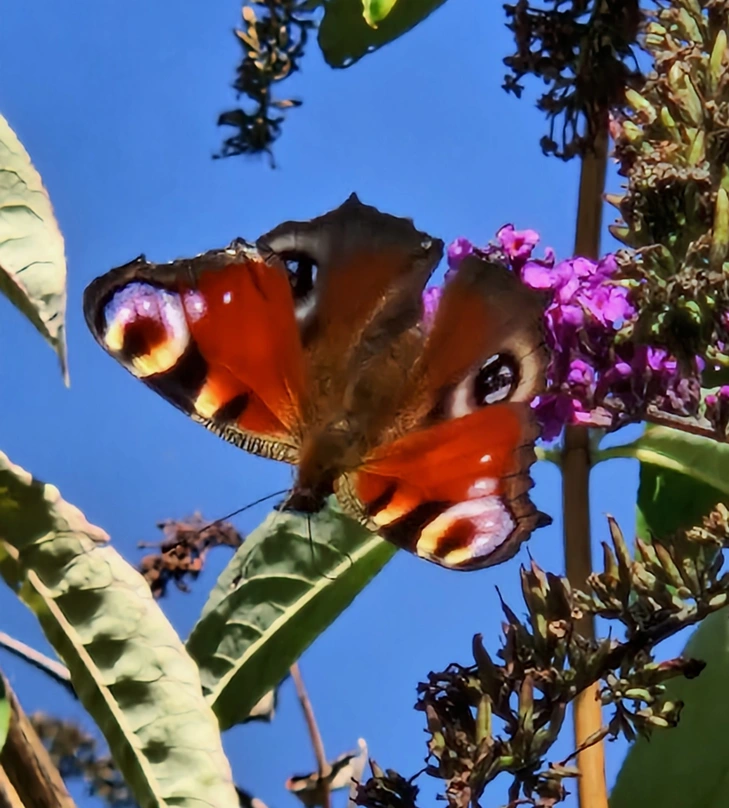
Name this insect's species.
Aglais io
